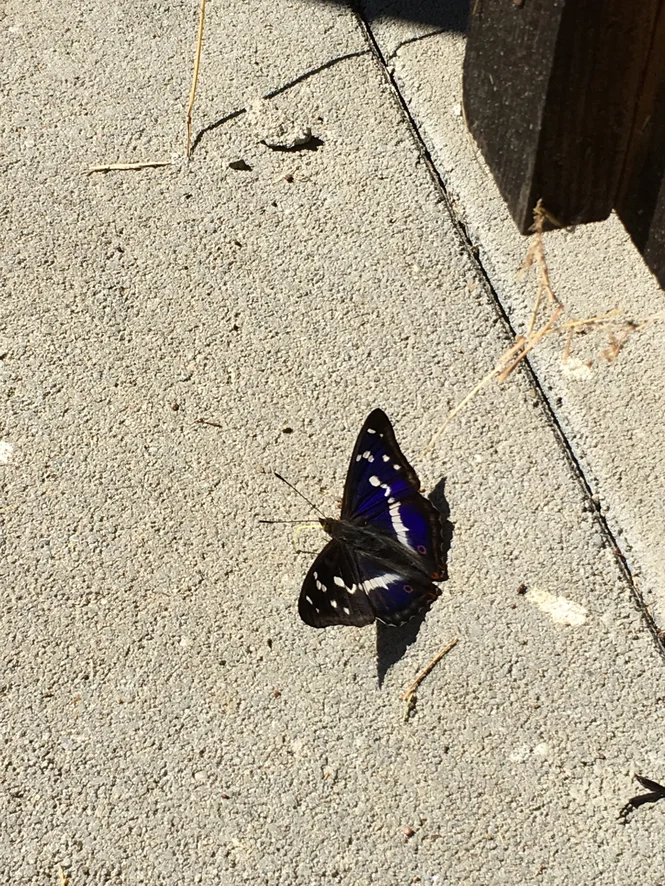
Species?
Apatura iris
